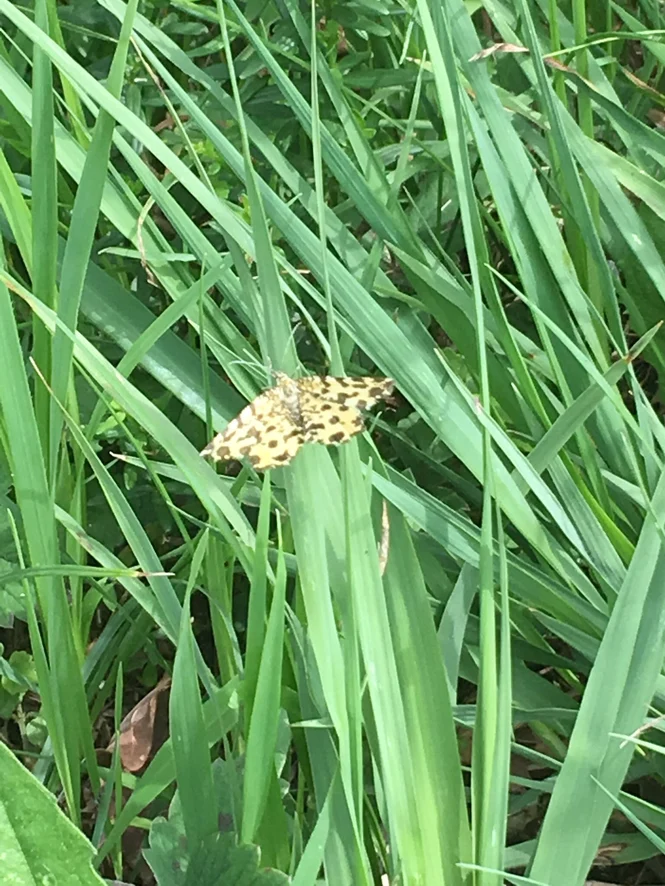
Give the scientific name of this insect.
Pseudopanthera macularia
